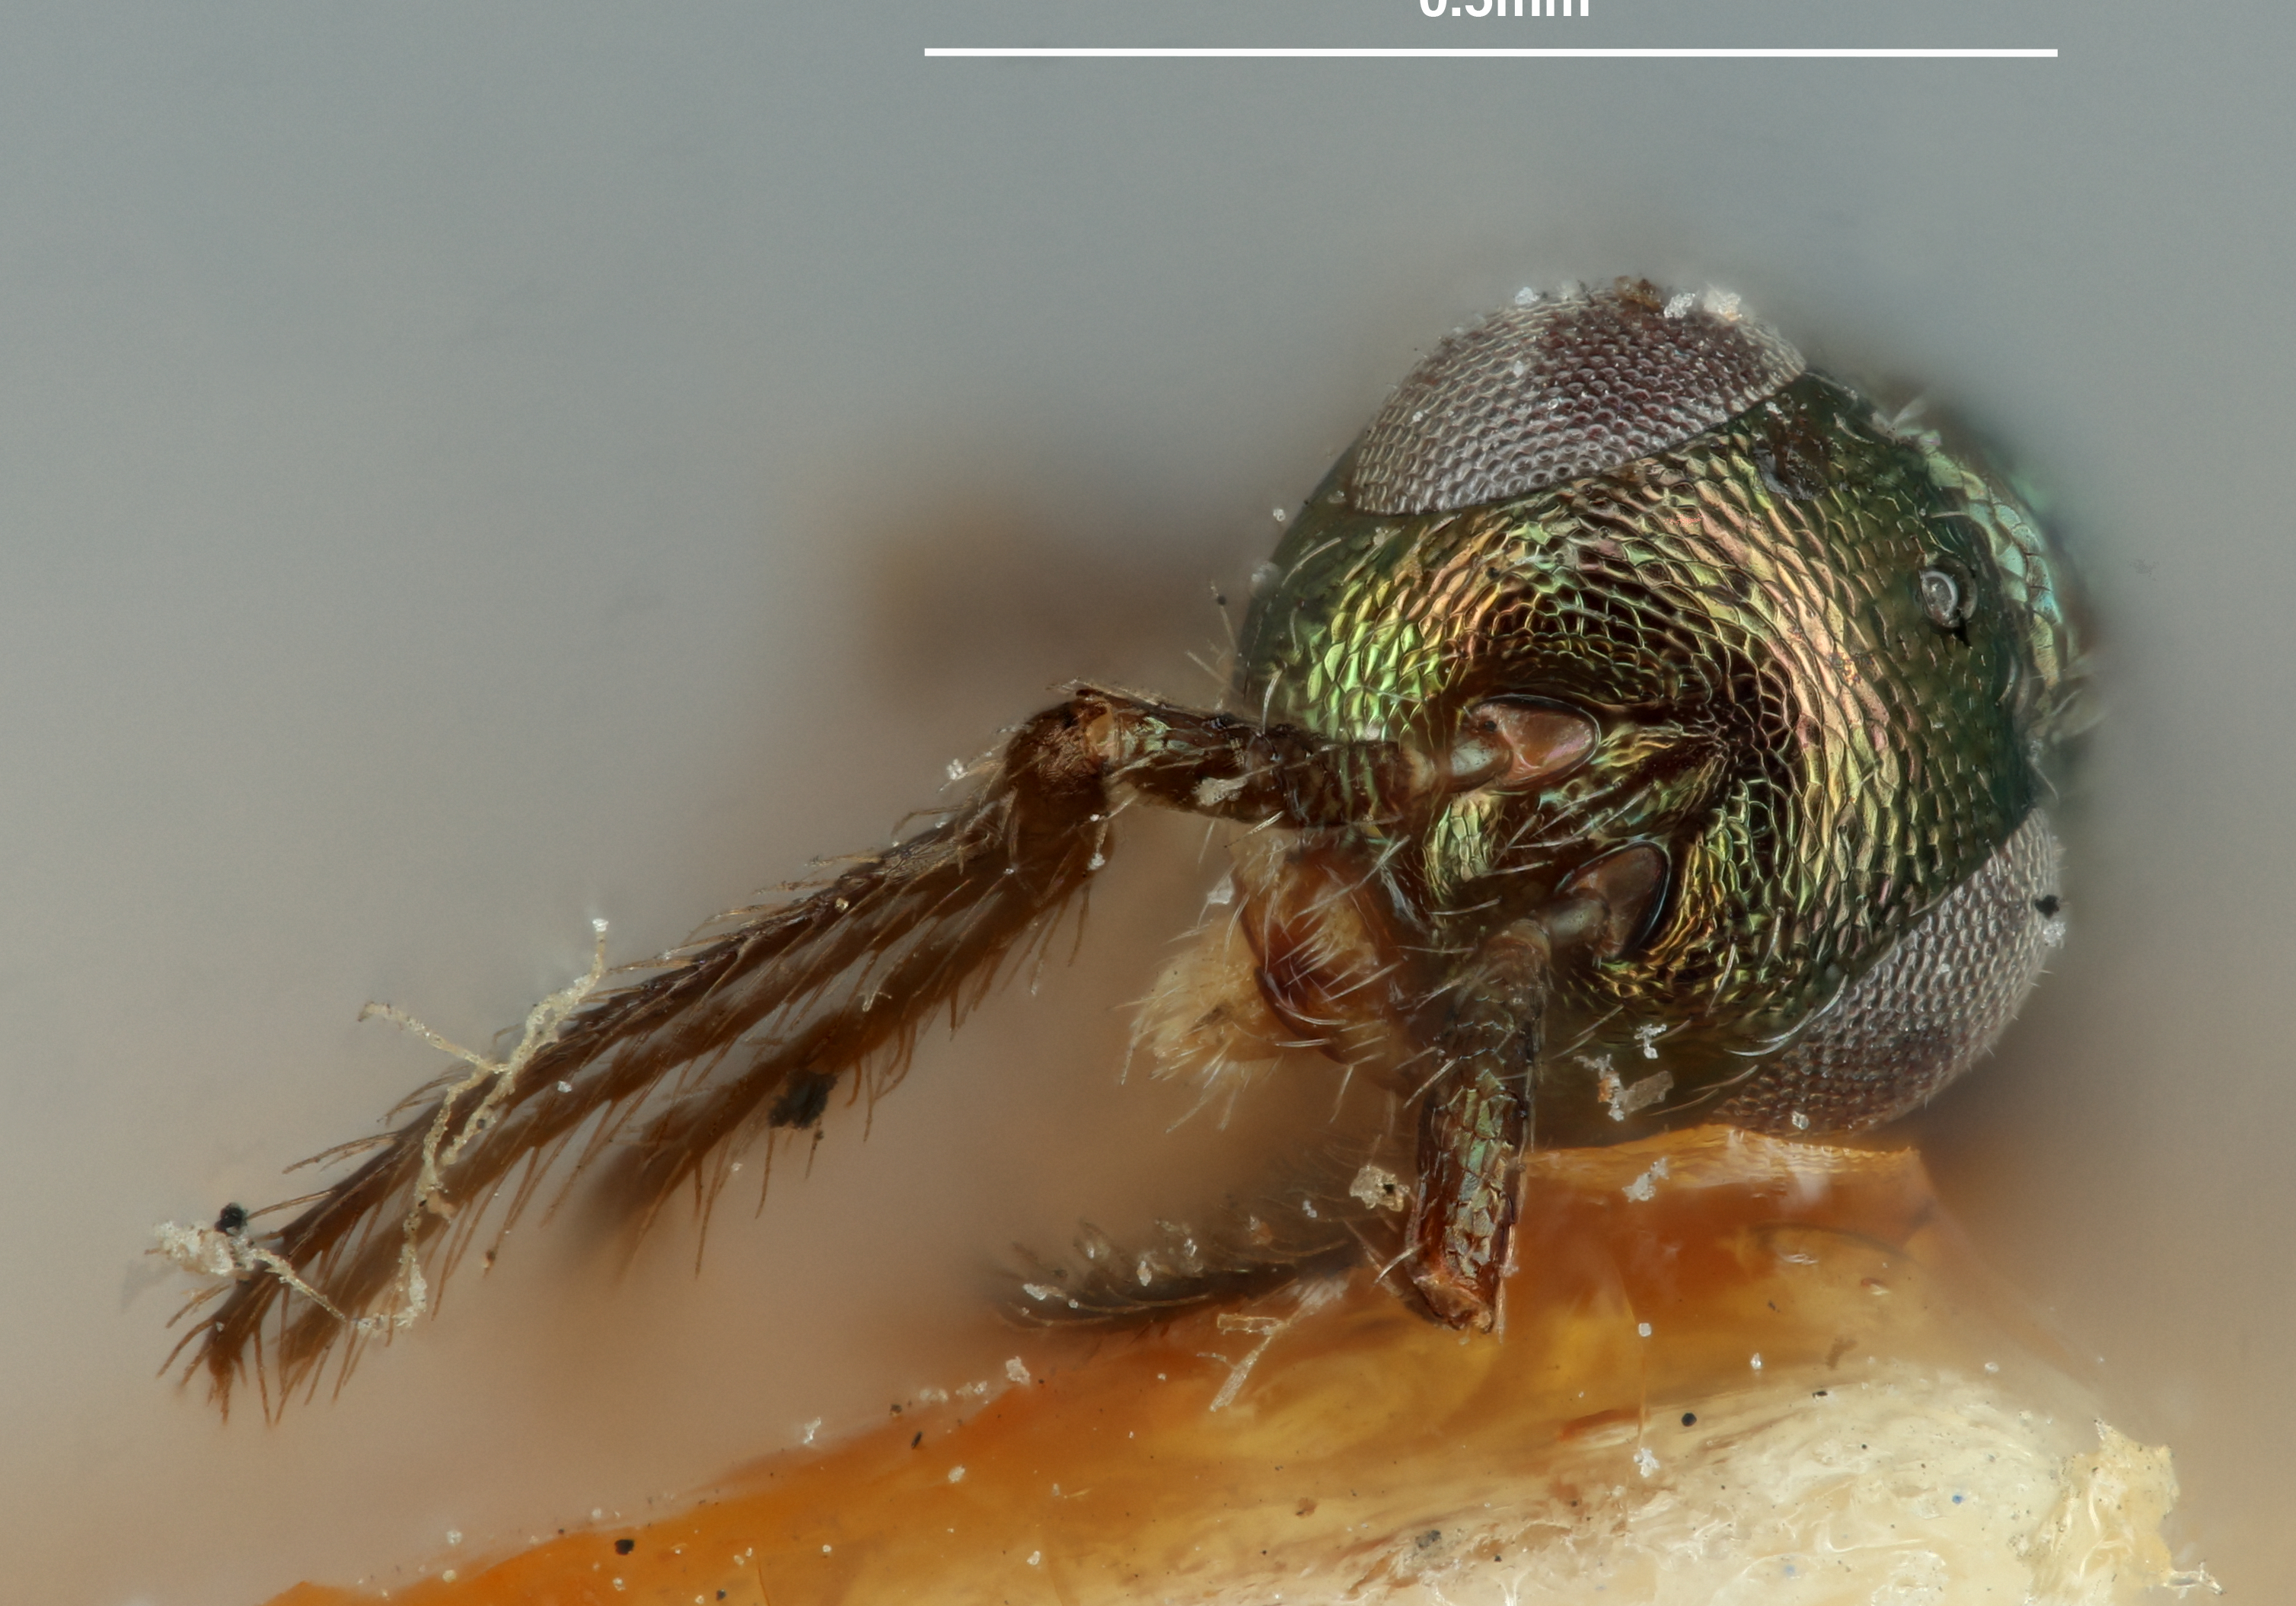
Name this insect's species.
Tetralophiellus brevicollis
